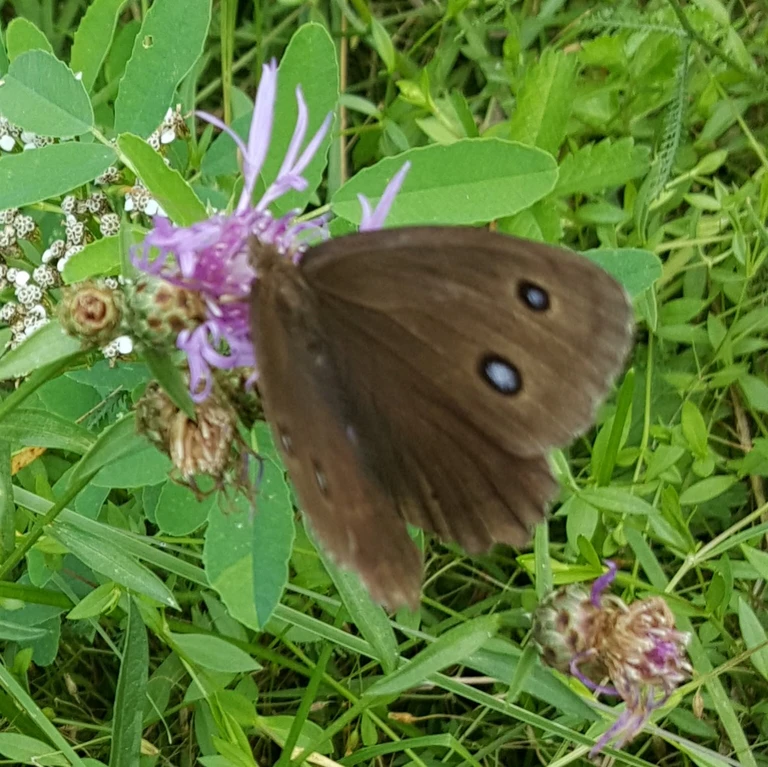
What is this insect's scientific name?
Minois dryas
